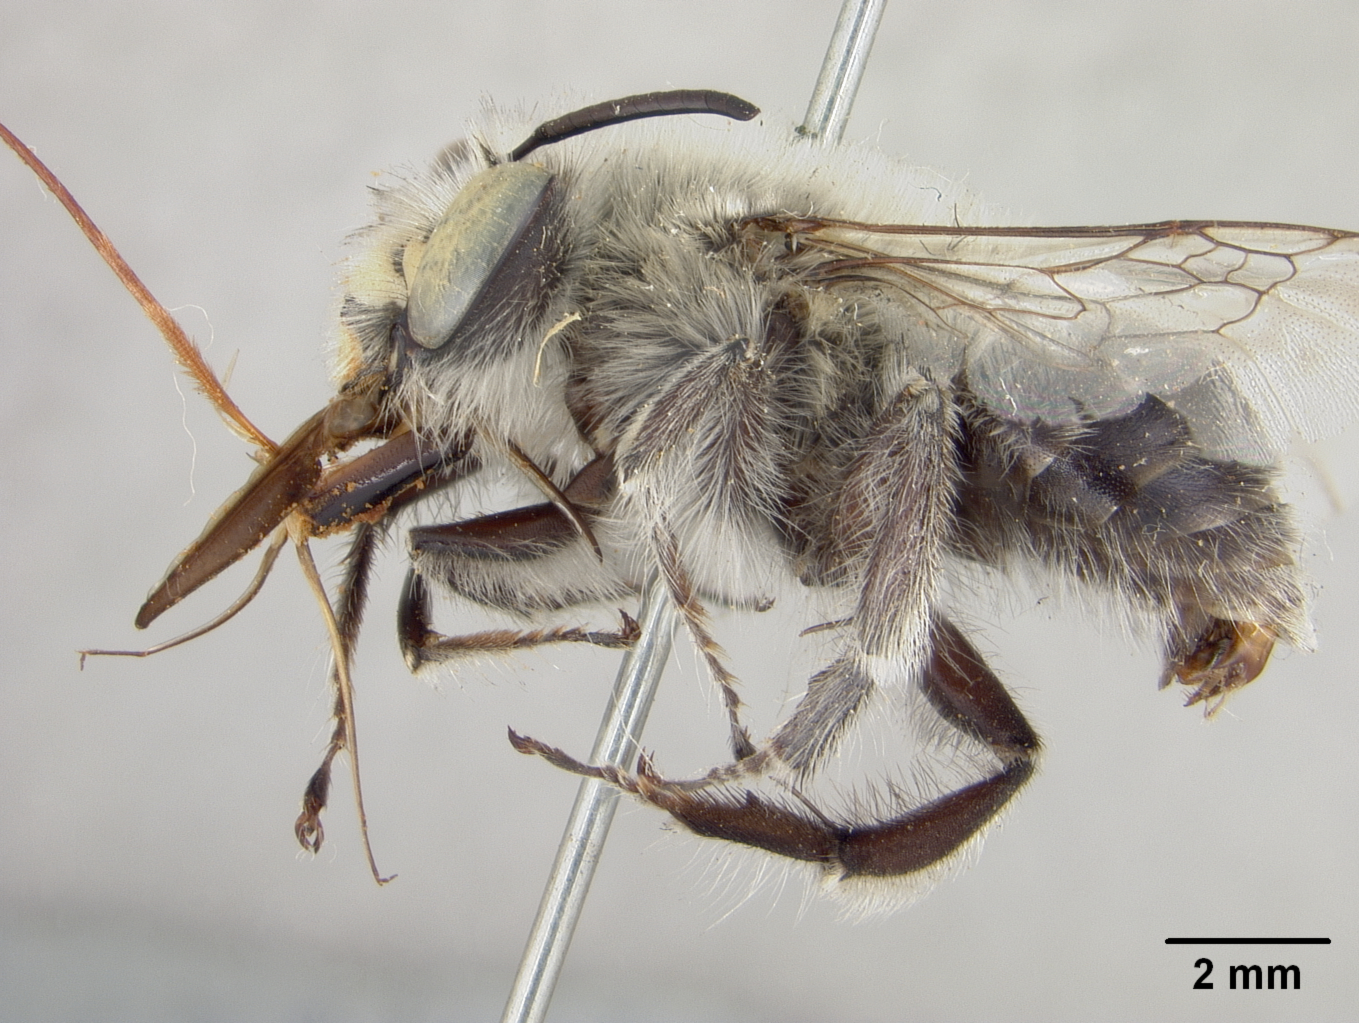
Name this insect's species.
Anthophora gohrmanae
